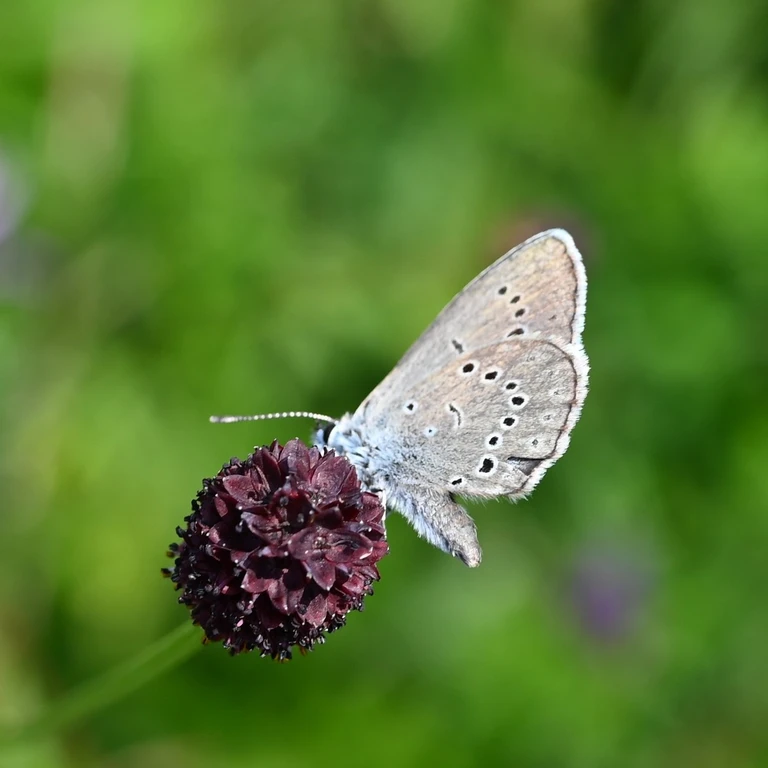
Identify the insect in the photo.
Phengaris teleius
